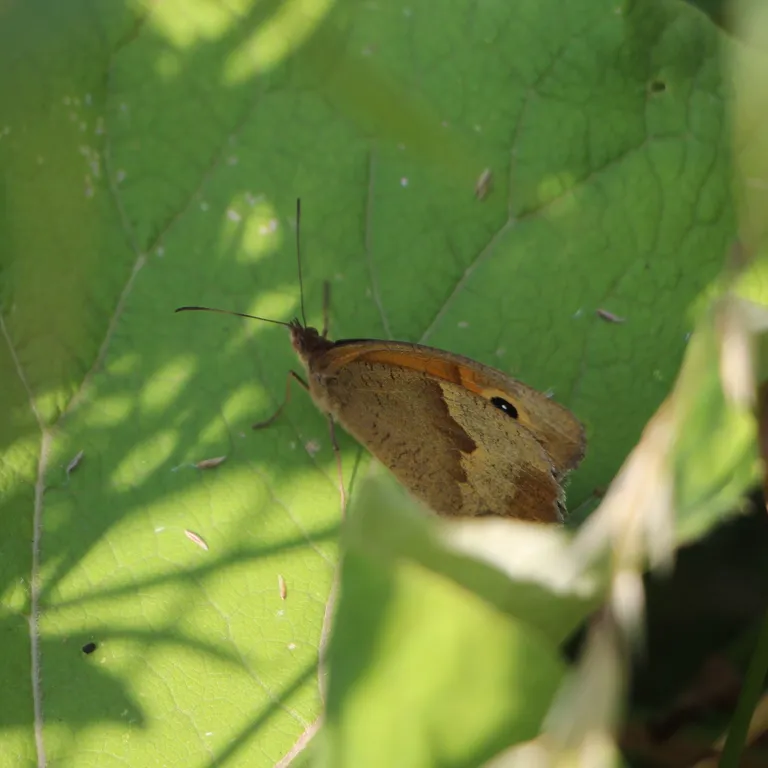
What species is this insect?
Maniola jurtina
